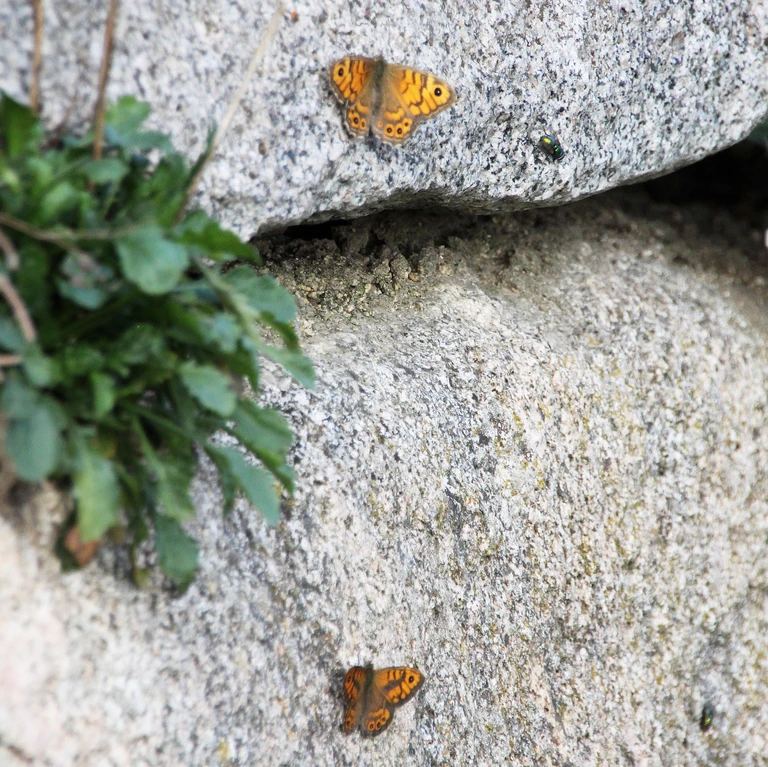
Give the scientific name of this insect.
Lasiommata megera (also Pararge megera)
